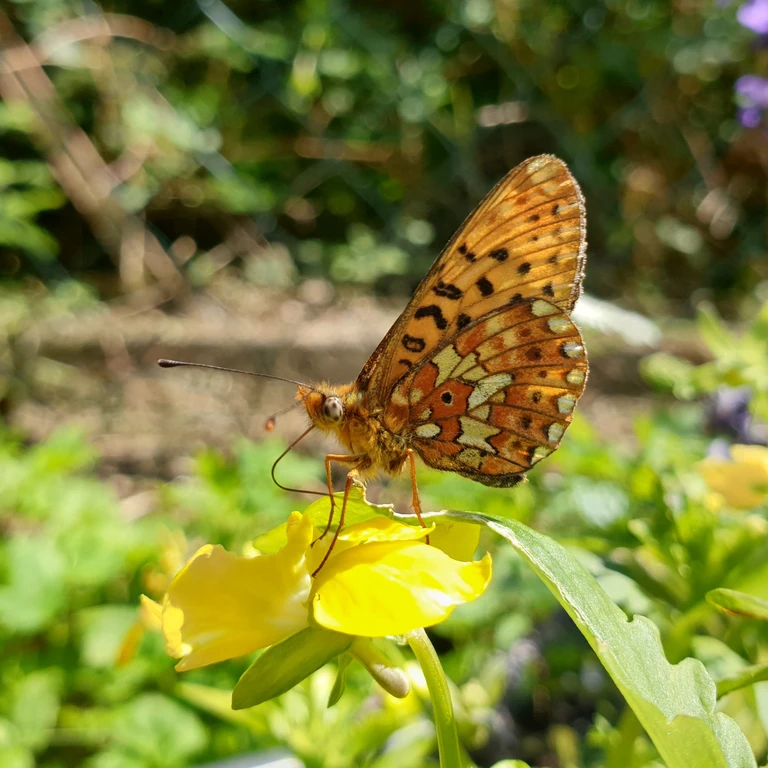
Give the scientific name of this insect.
Boloria euphrosyne (also Clossiana euphrosyne)
